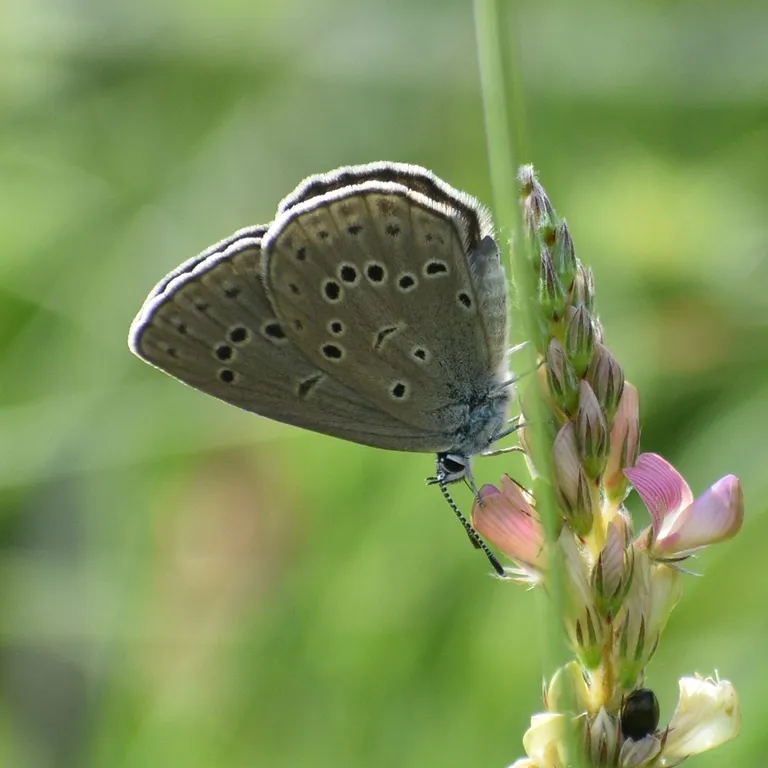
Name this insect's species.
Phengaris alcon/rebeli
